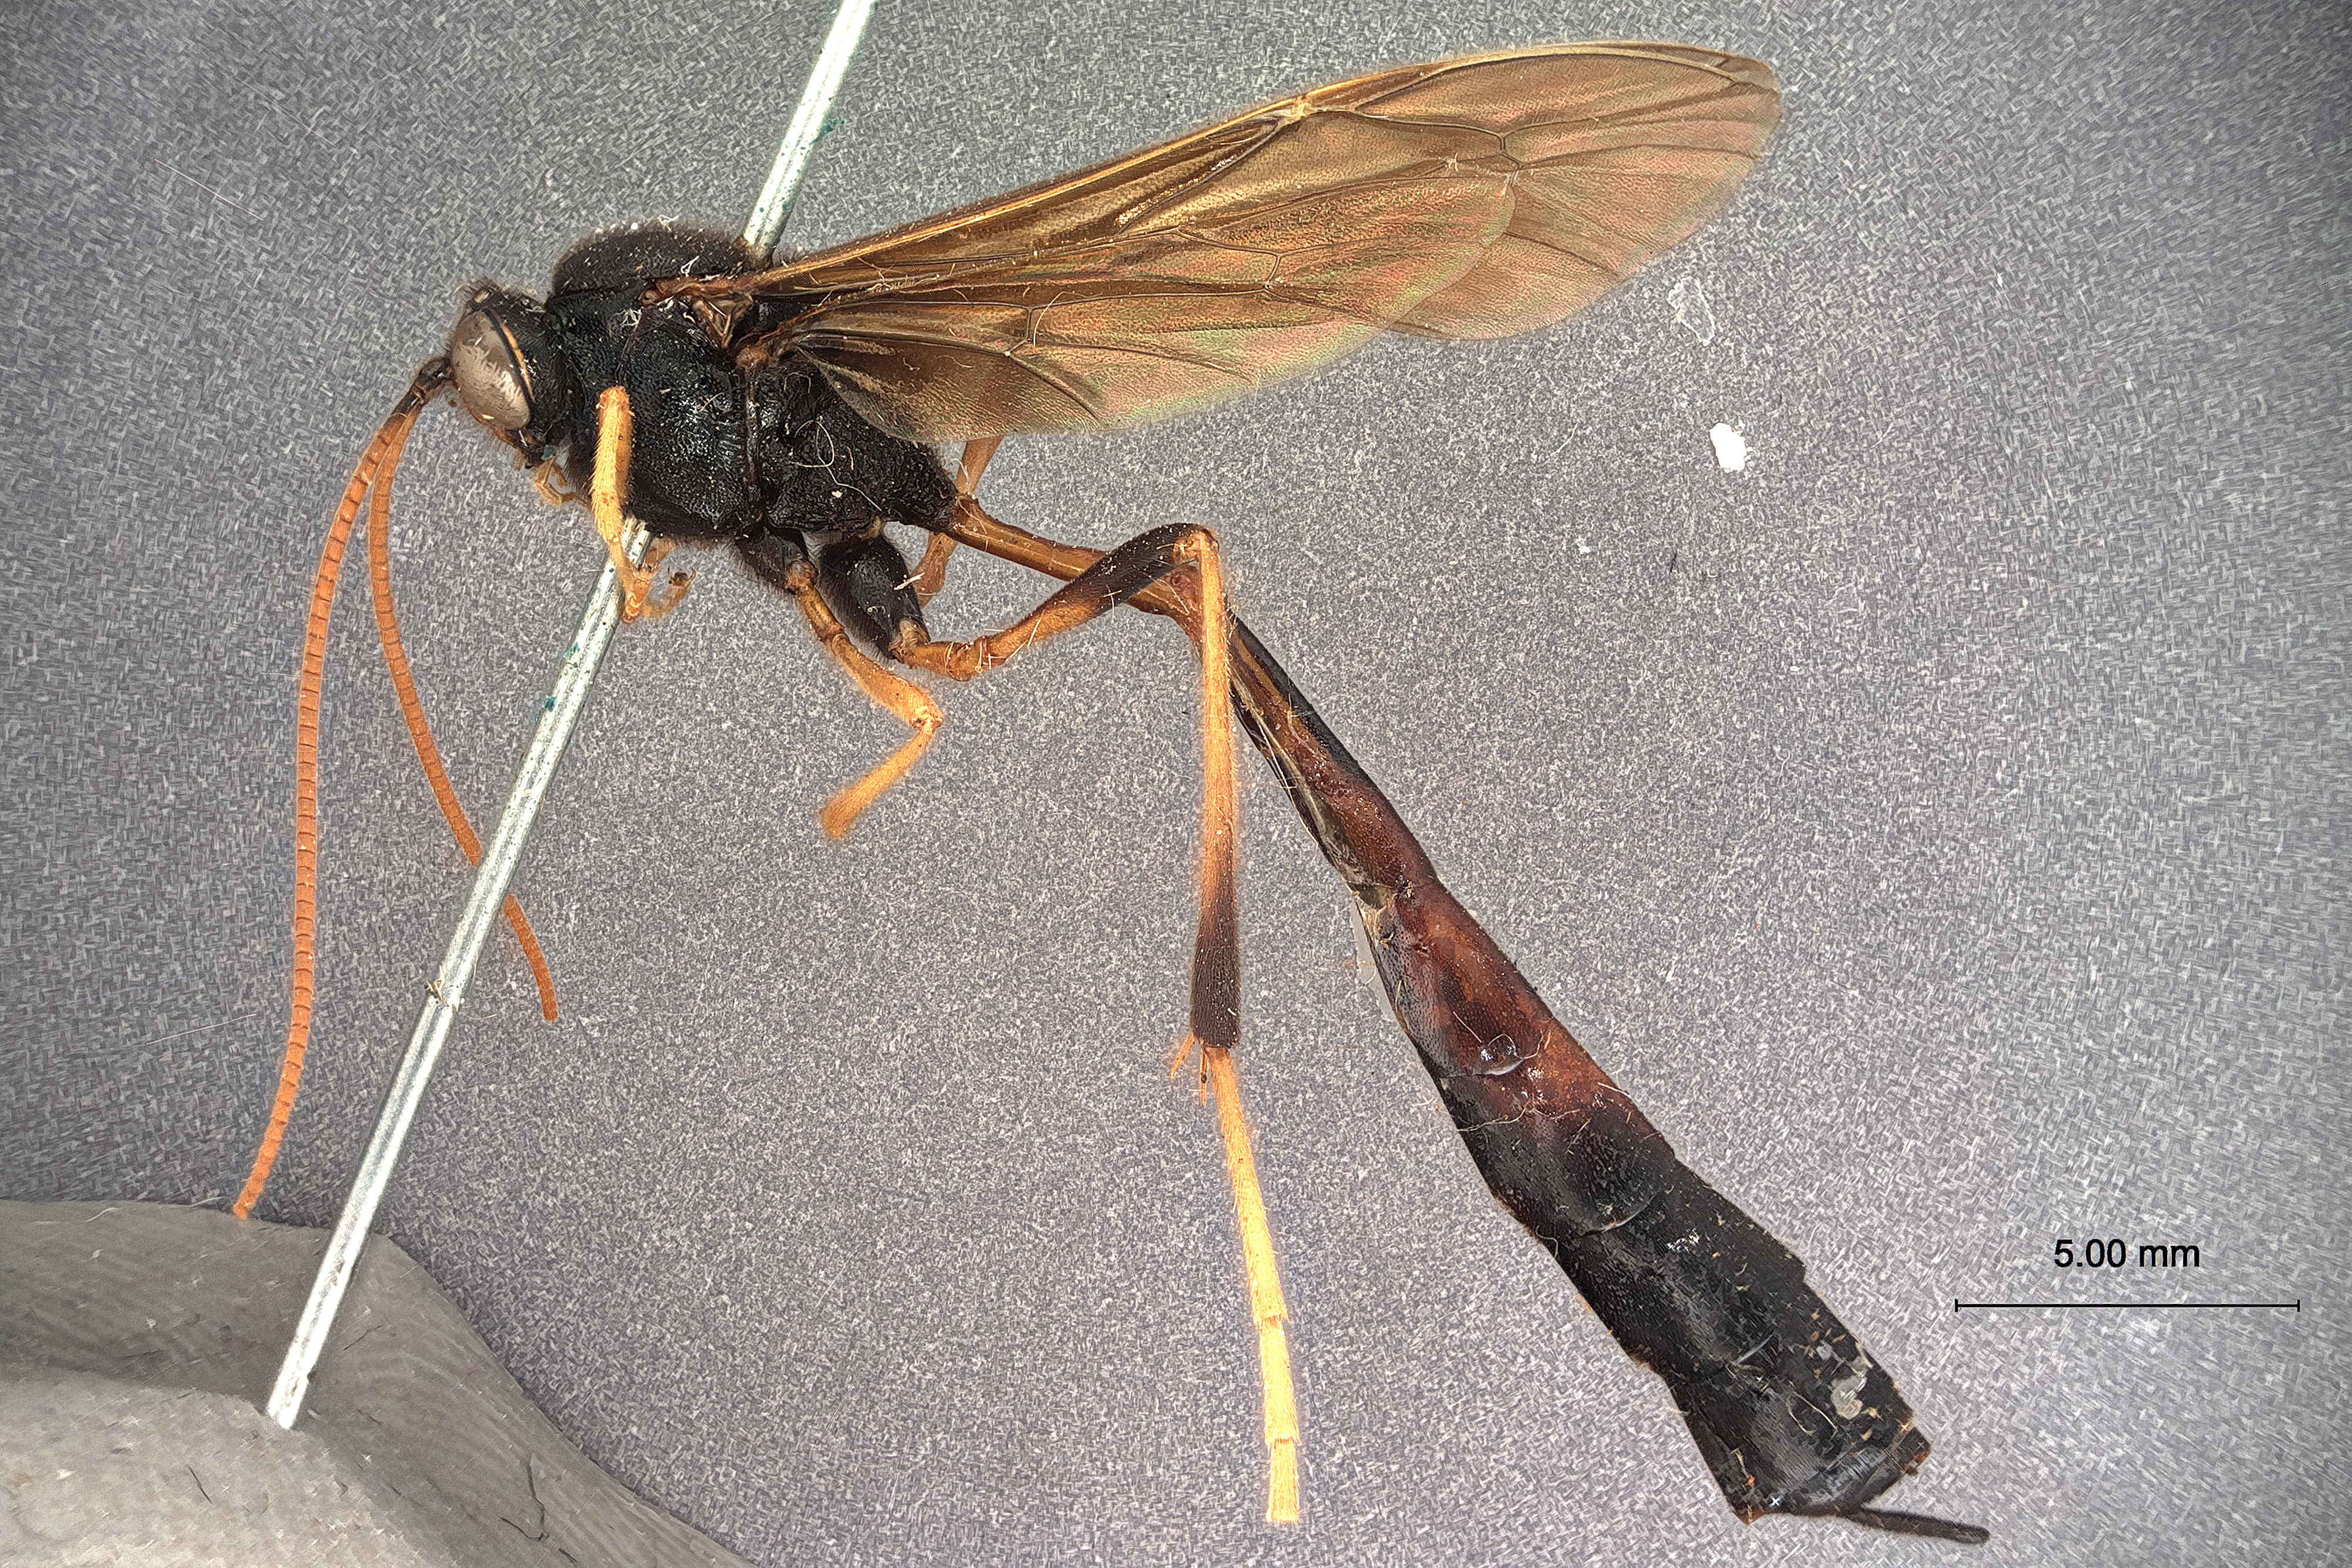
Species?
Exochilum acronyctae
